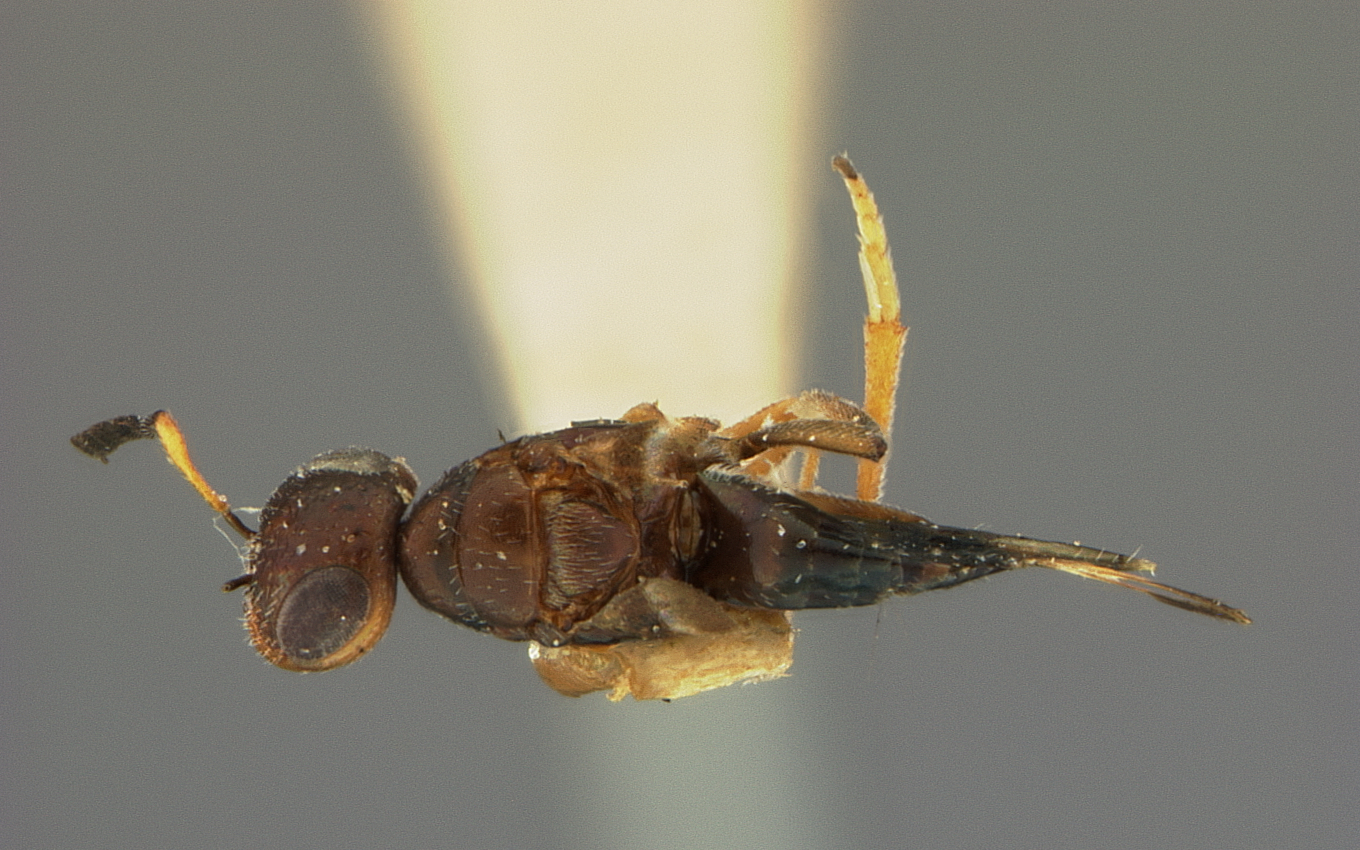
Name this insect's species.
Henicopygus subapterus
